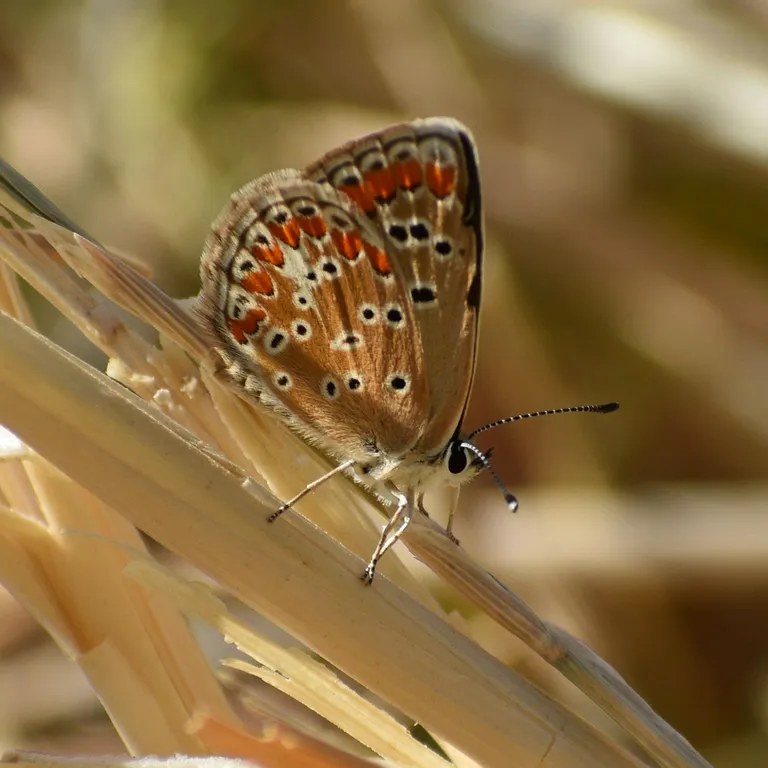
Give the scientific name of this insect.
Aricia agestis/artaxerxes
